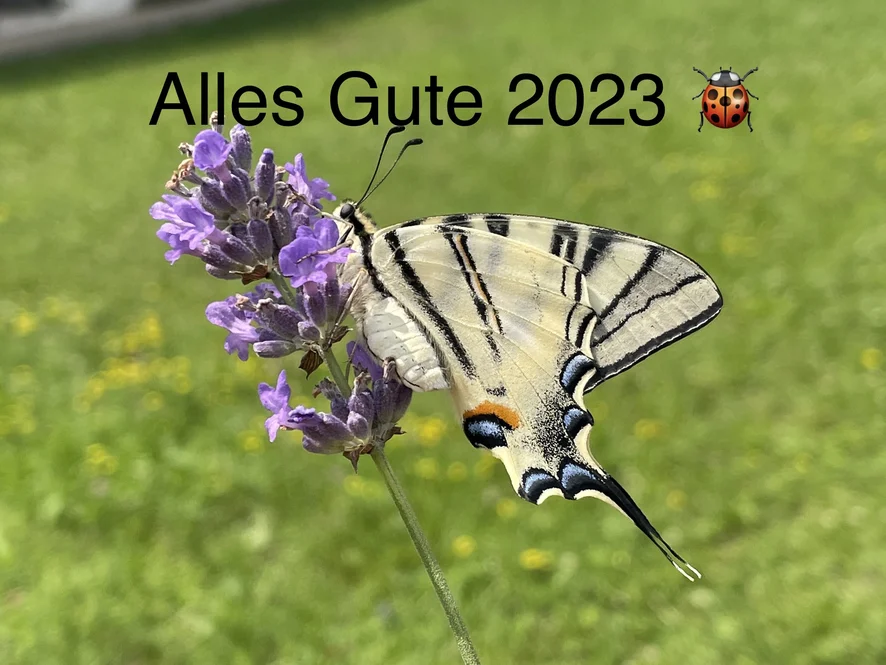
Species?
Iphiclides podalirius
